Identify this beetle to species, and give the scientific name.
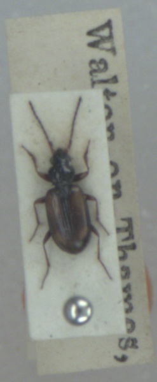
Bembidion femoratum
